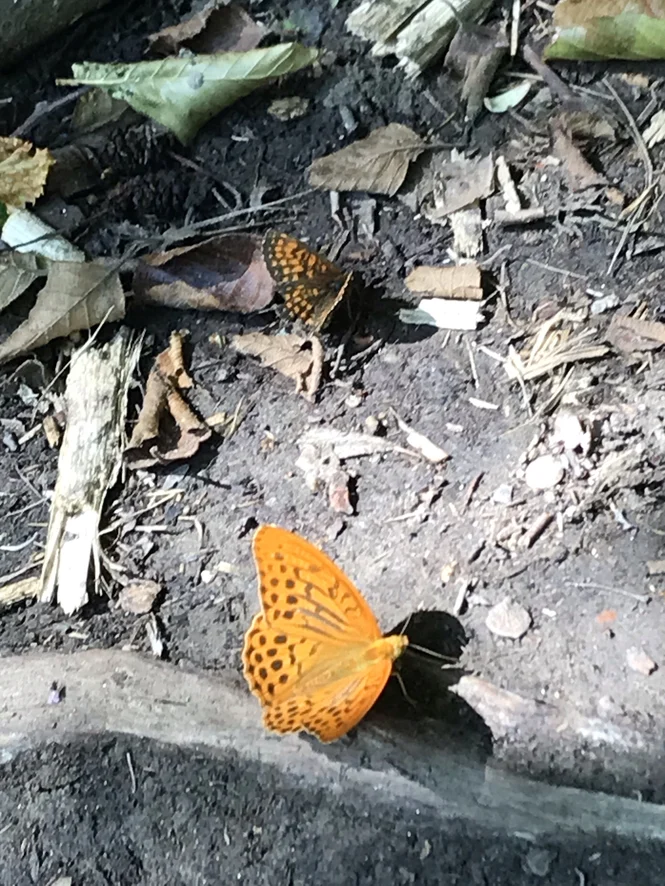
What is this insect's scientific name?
Argynnis paphia
